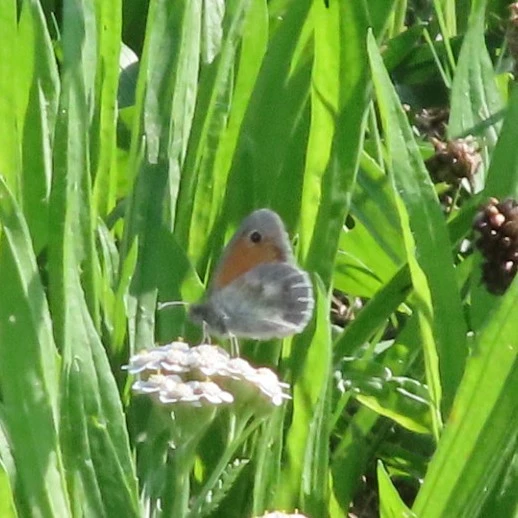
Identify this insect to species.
Coenonympha pamphilus
